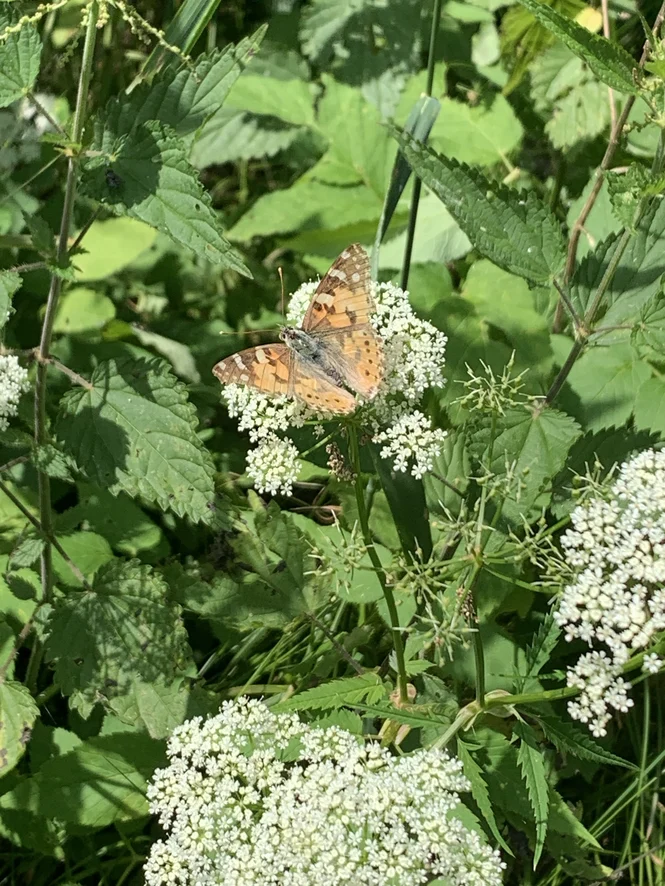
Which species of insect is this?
Vanessa cardui
